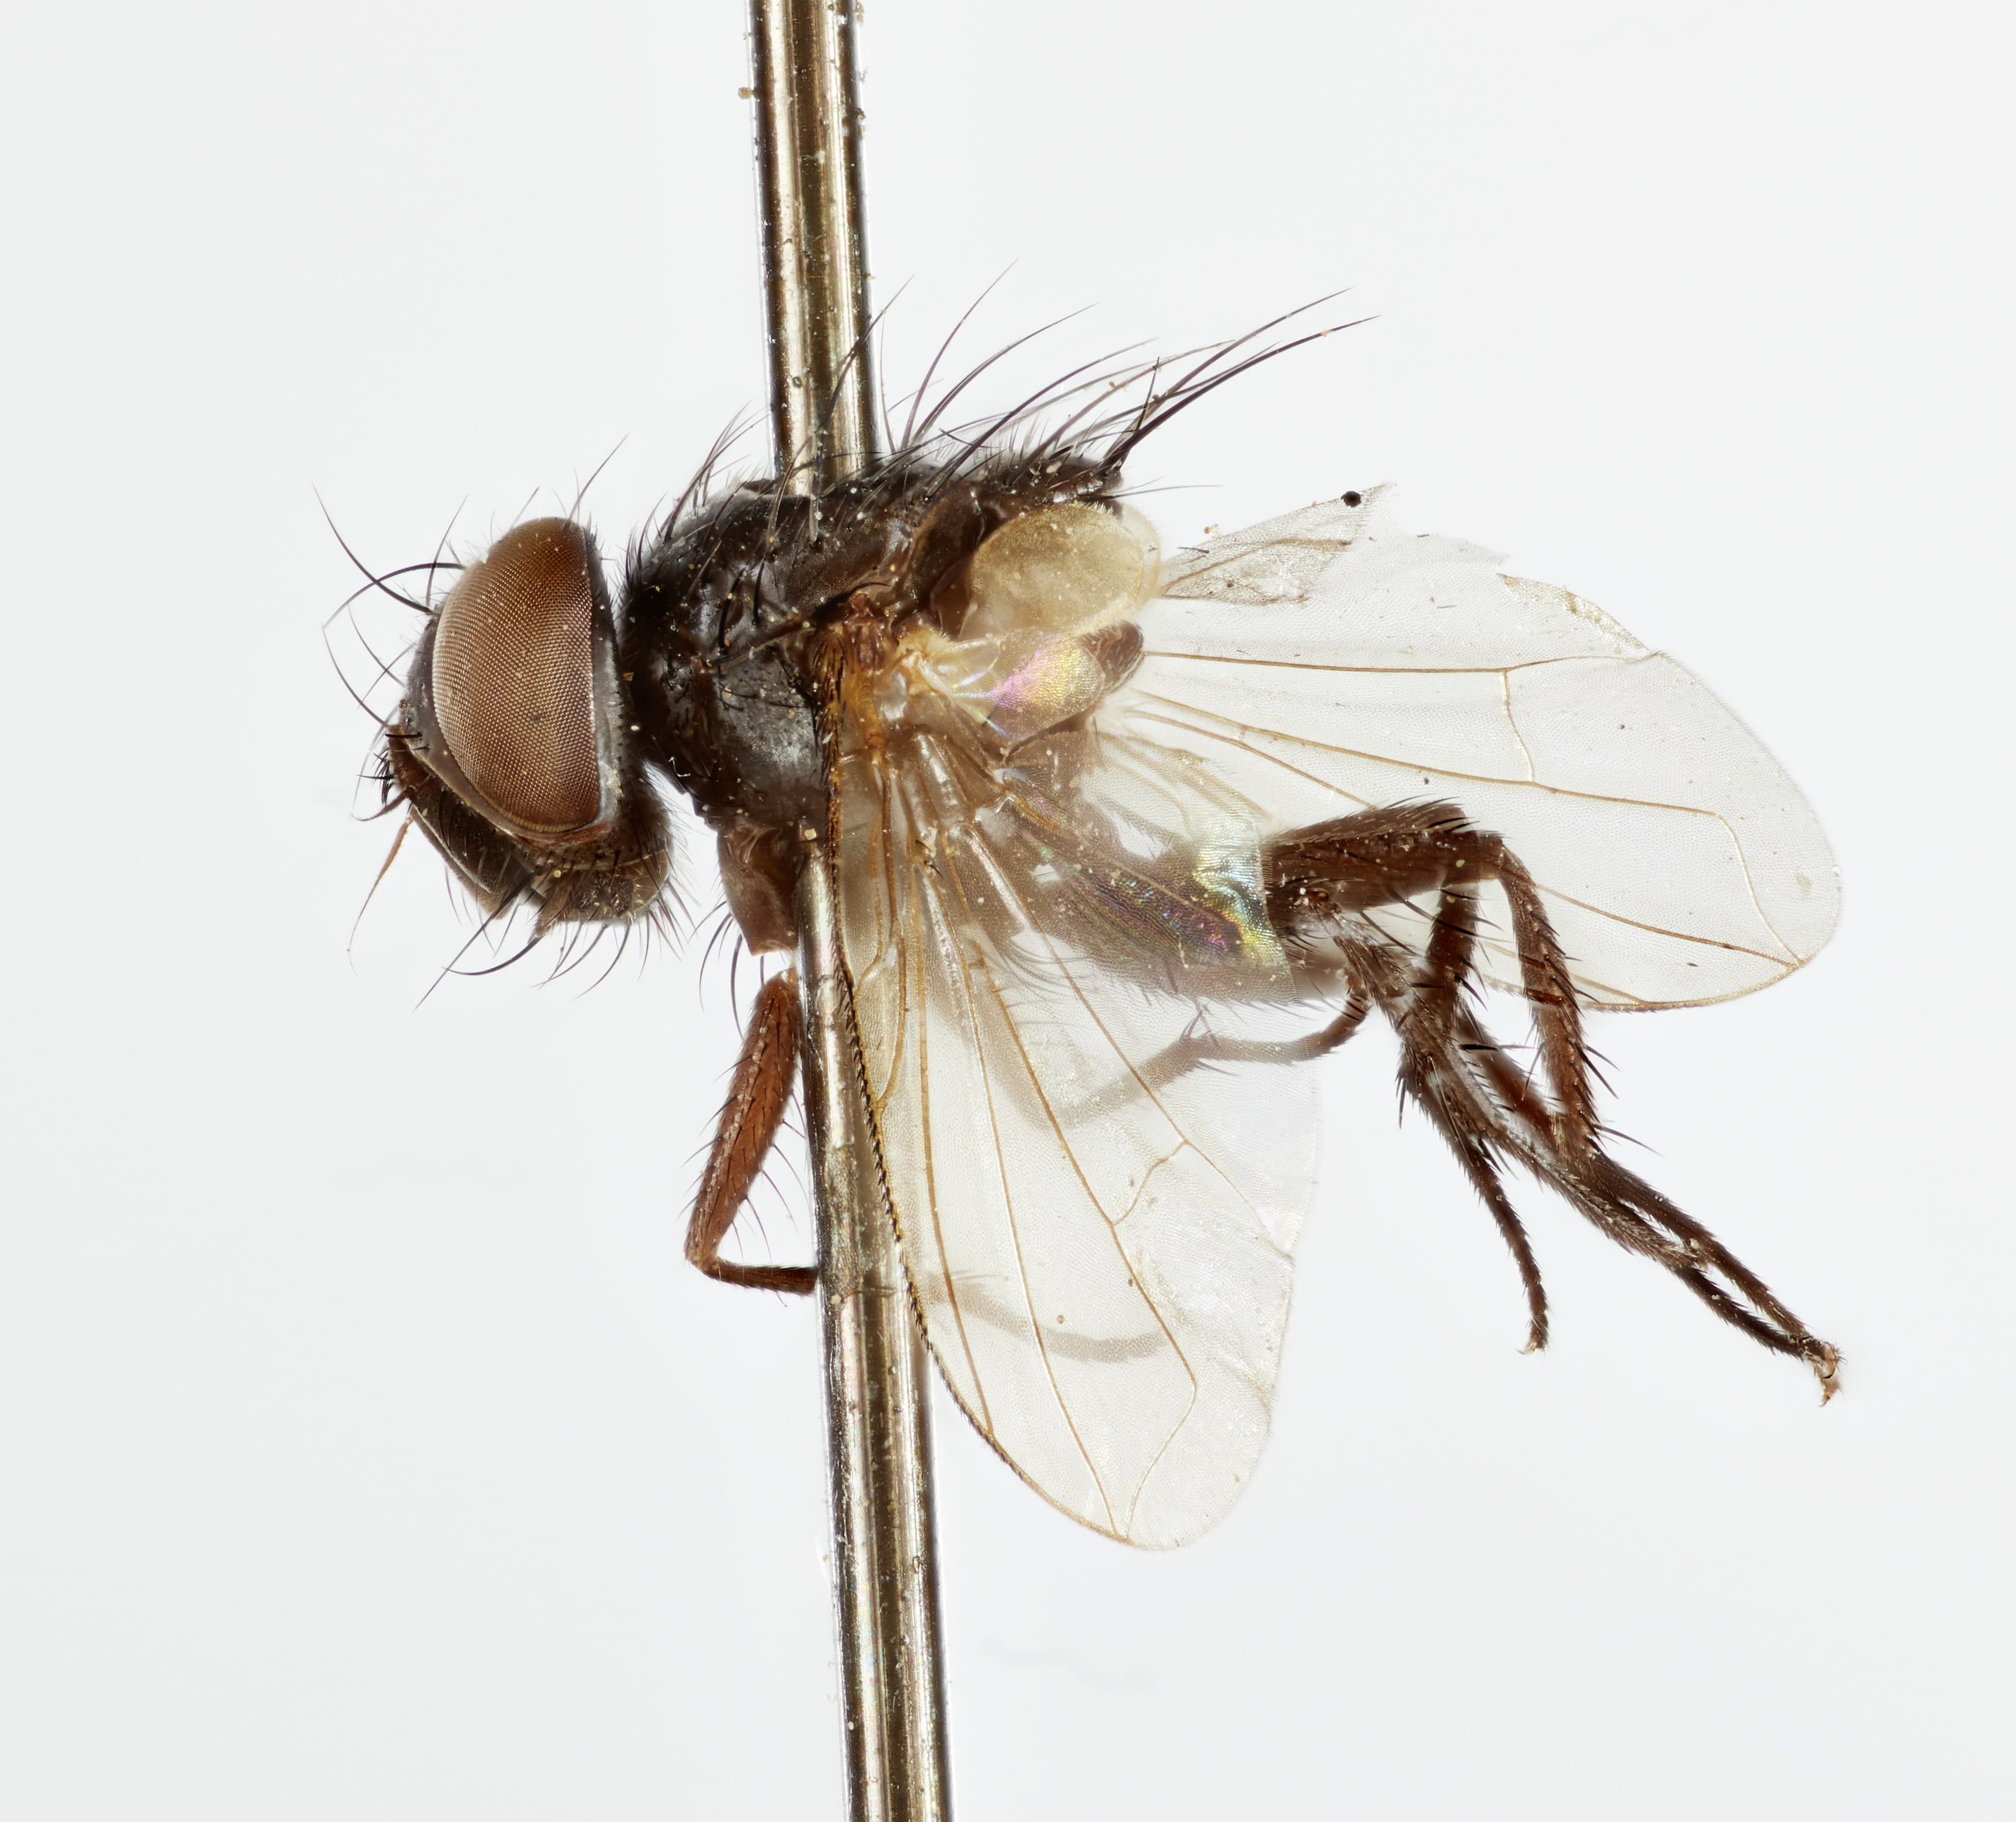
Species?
Dimasicera nitida
